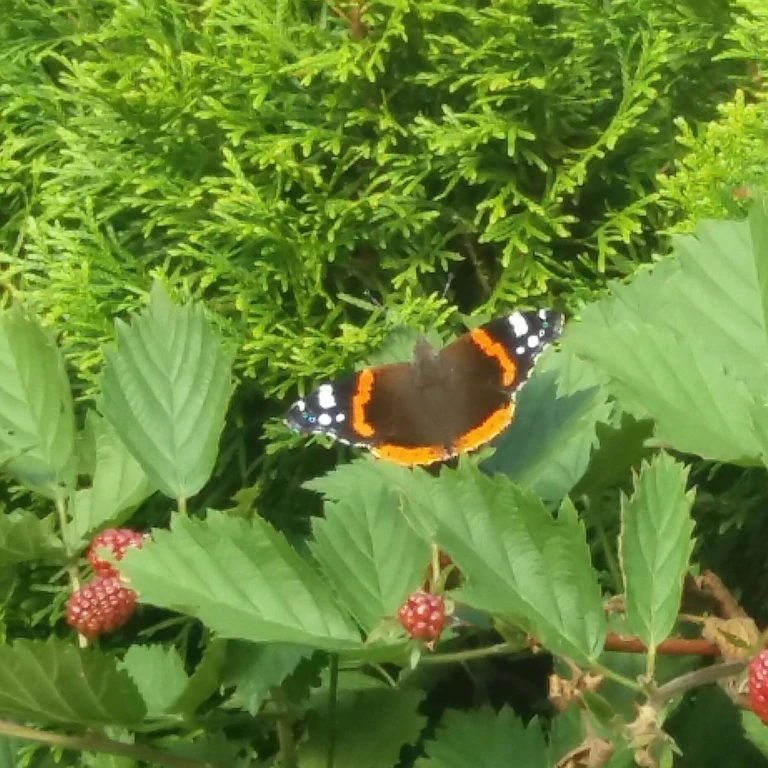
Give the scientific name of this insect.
Vanessa atalanta
